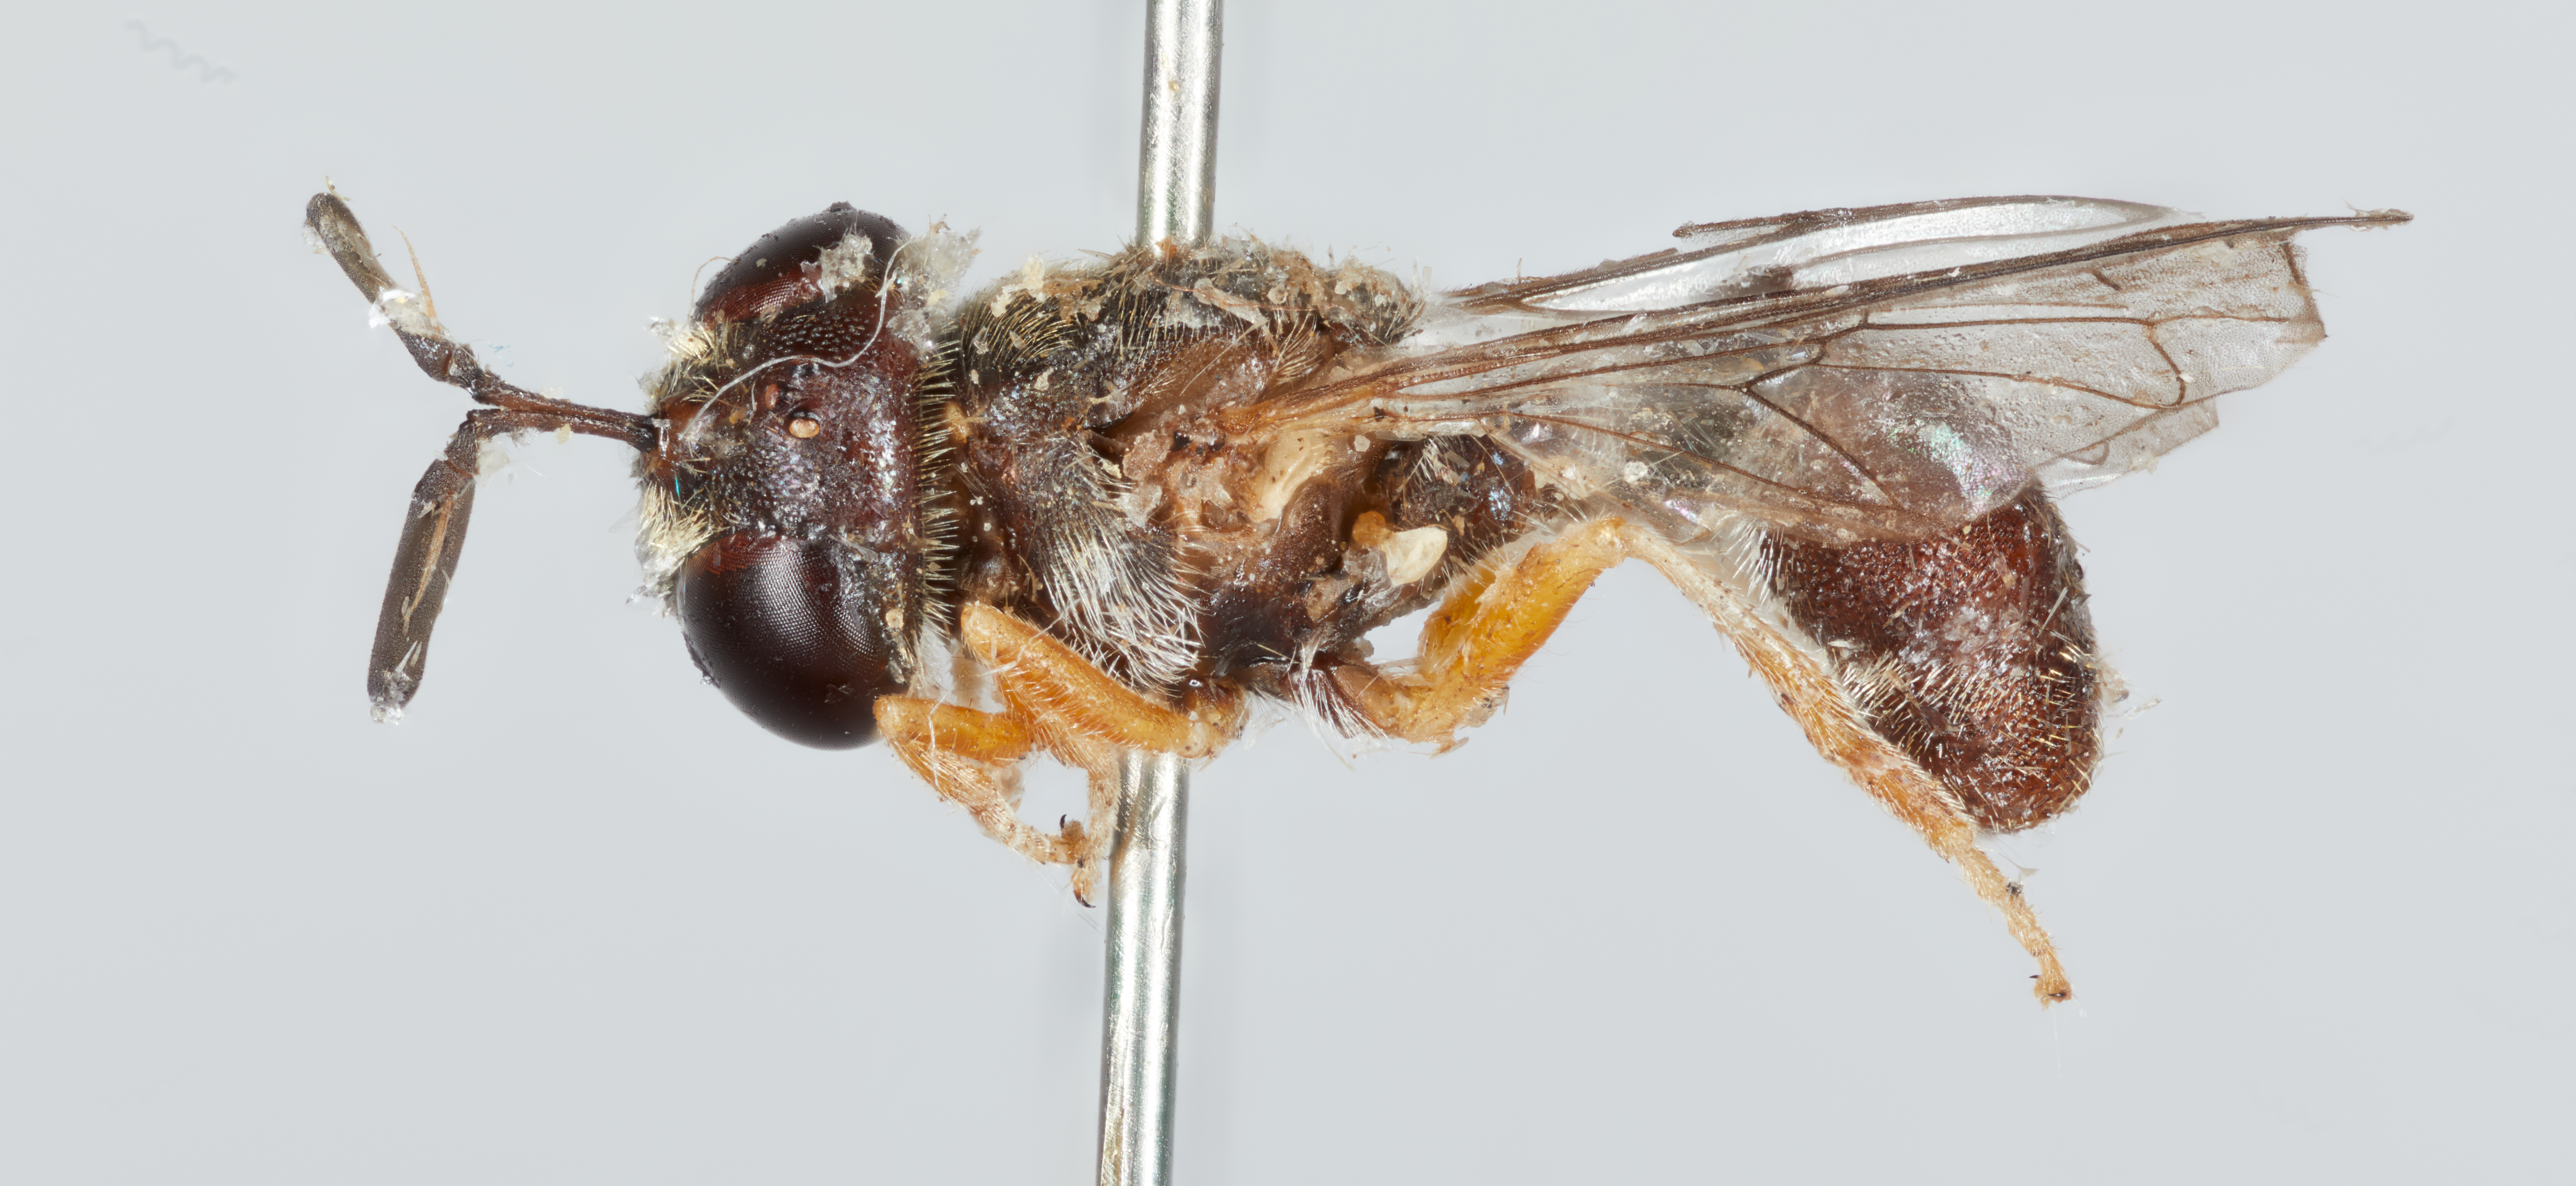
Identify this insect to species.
Microdon subpetiolatus
